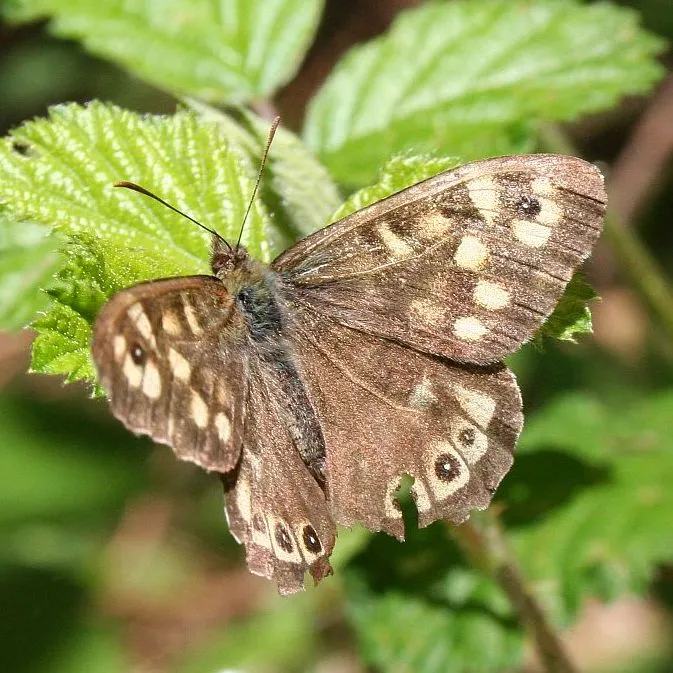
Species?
Pararge aegeria
